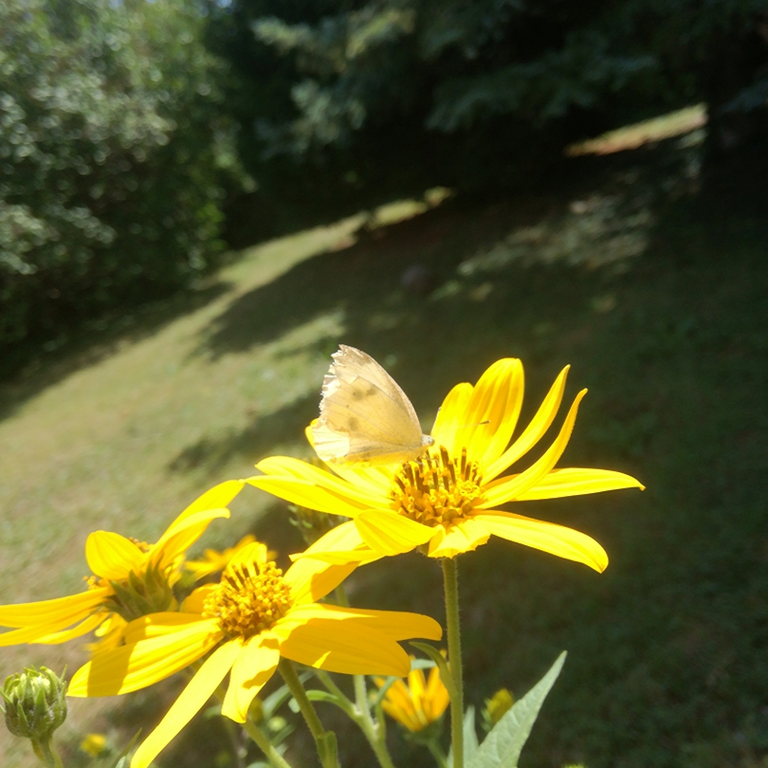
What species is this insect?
Pieris rapae
